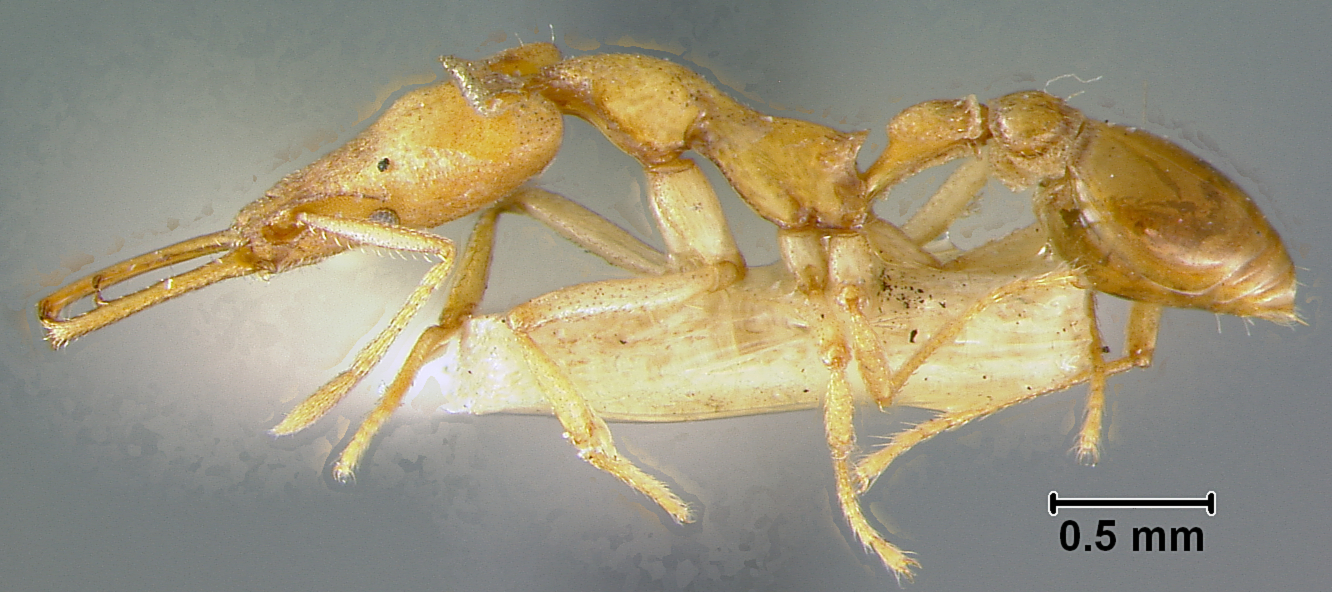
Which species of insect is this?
Strumigenys decollata
